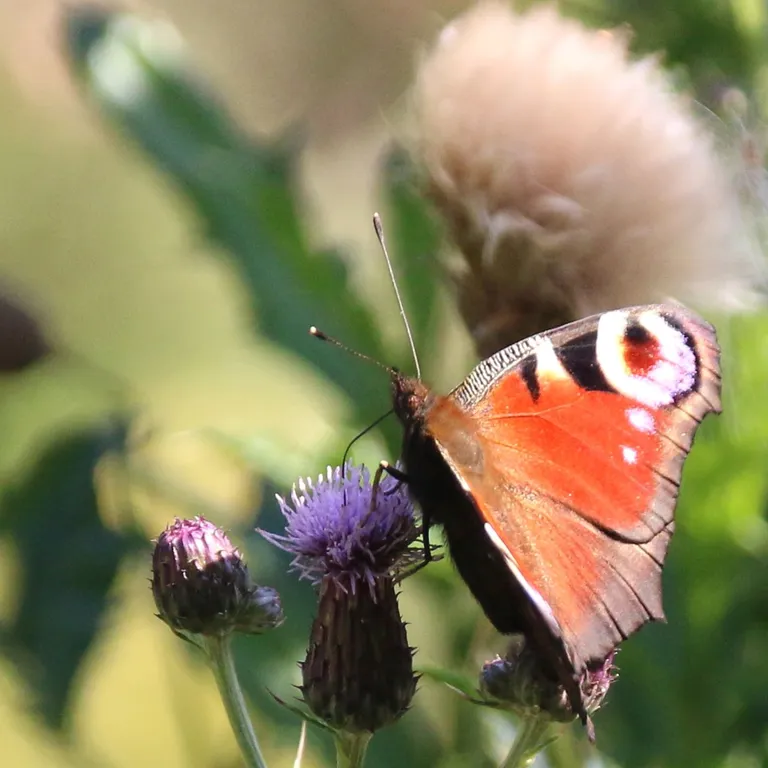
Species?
Aglais io
